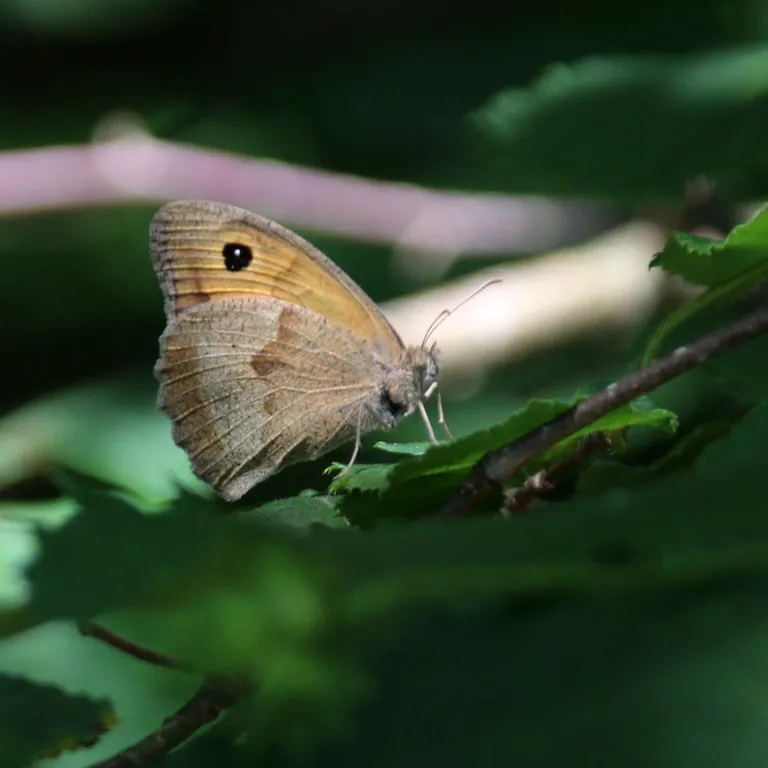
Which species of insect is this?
Maniola jurtina
